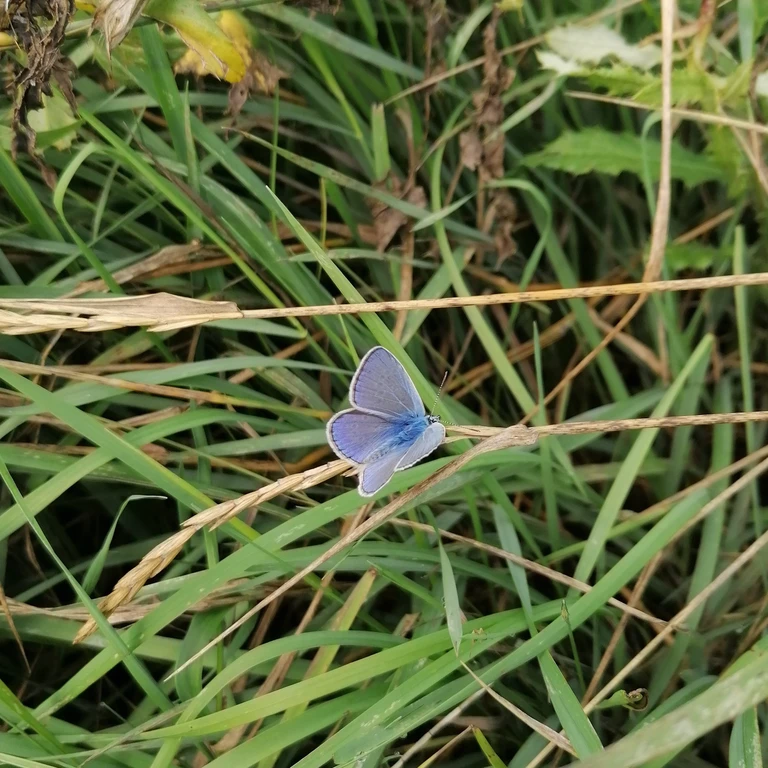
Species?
Polyommatus icarus
